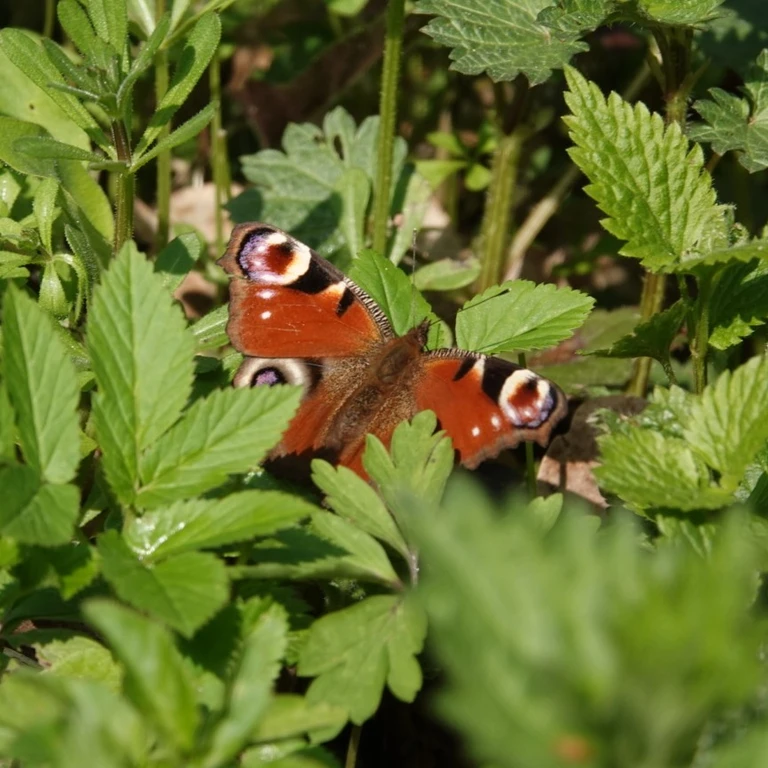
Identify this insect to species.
Aglais io
